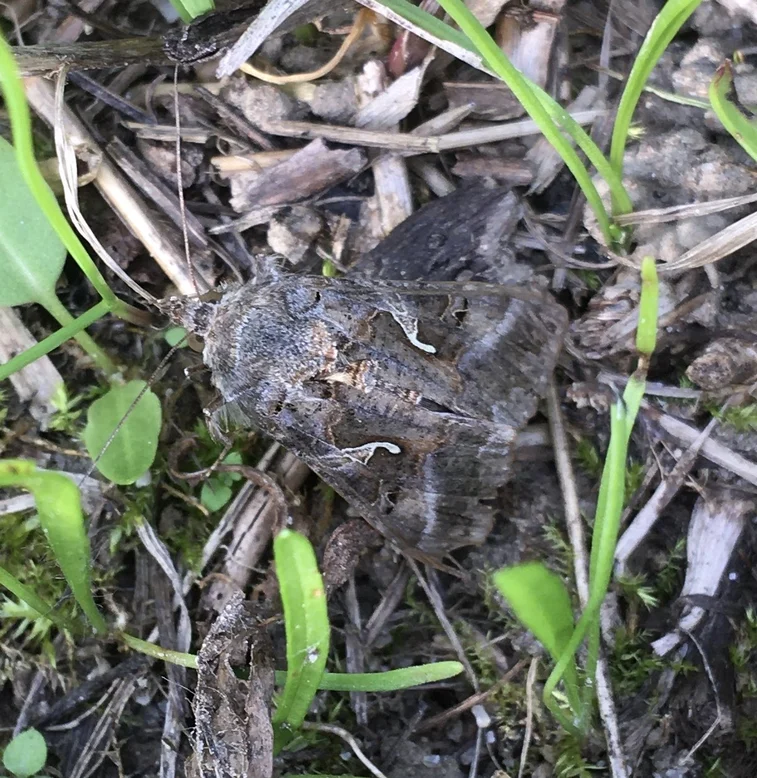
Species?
Autographa gamma
